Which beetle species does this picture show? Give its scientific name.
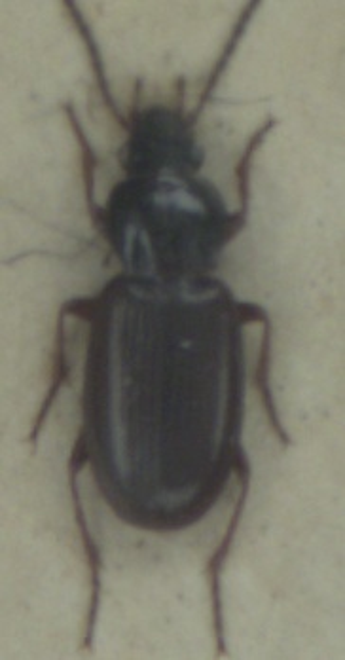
Pterostichus strenuus
